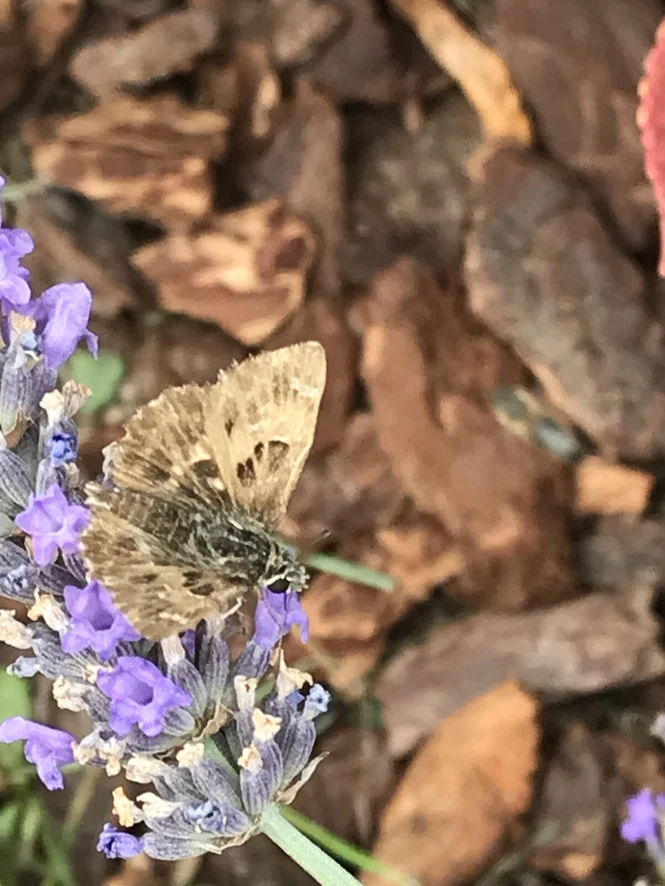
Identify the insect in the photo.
Carcharodus alceae
